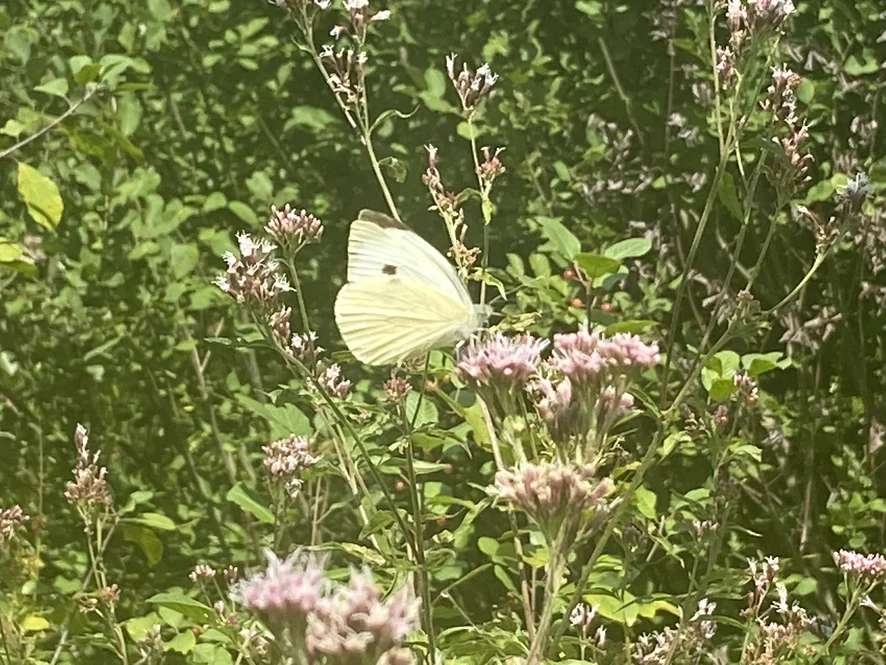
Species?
Pieris brassicae
